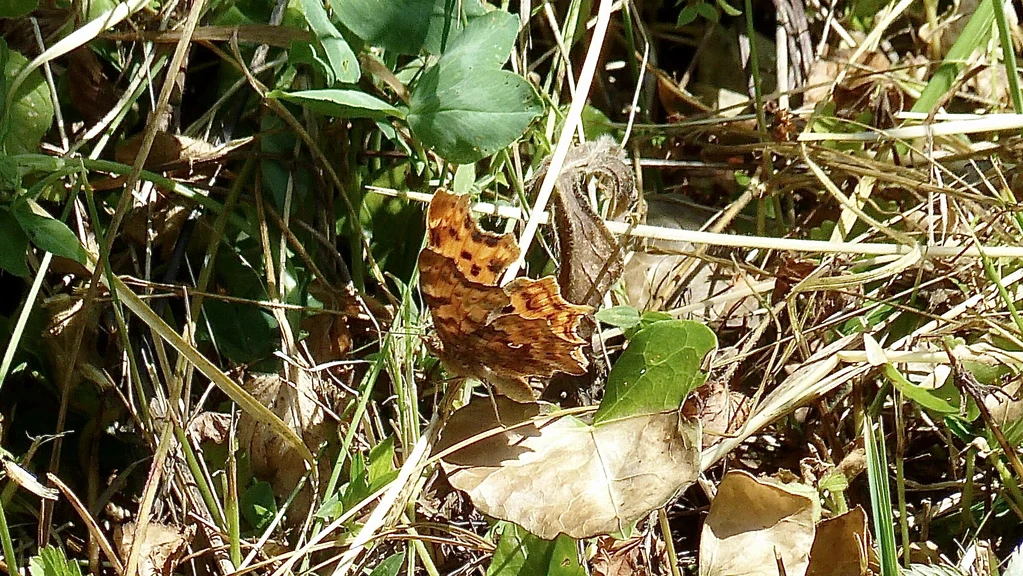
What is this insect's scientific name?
Polygonia c-album
